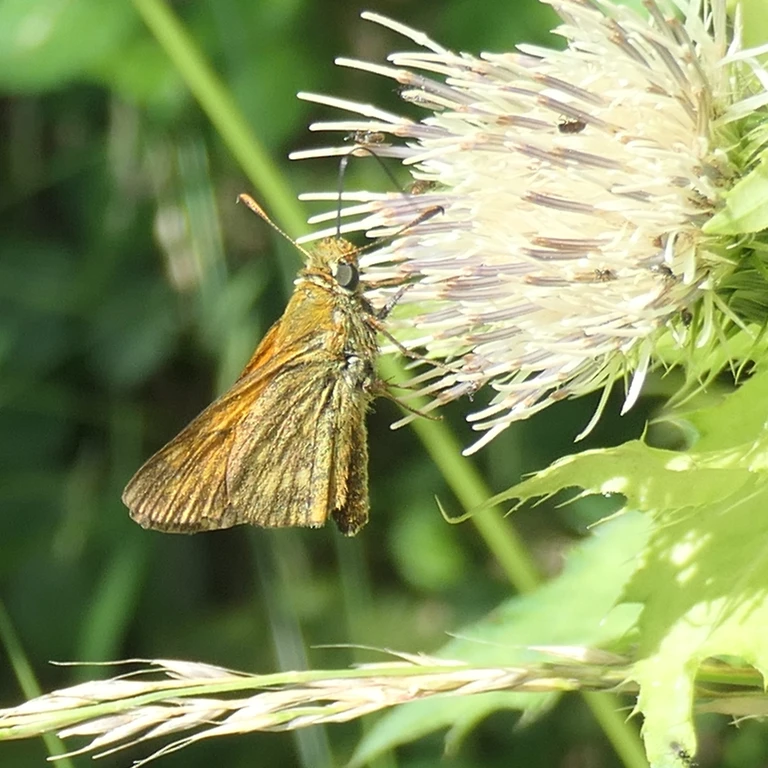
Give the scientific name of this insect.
Ochlodes sylvanus (also Ochlodes venata)
